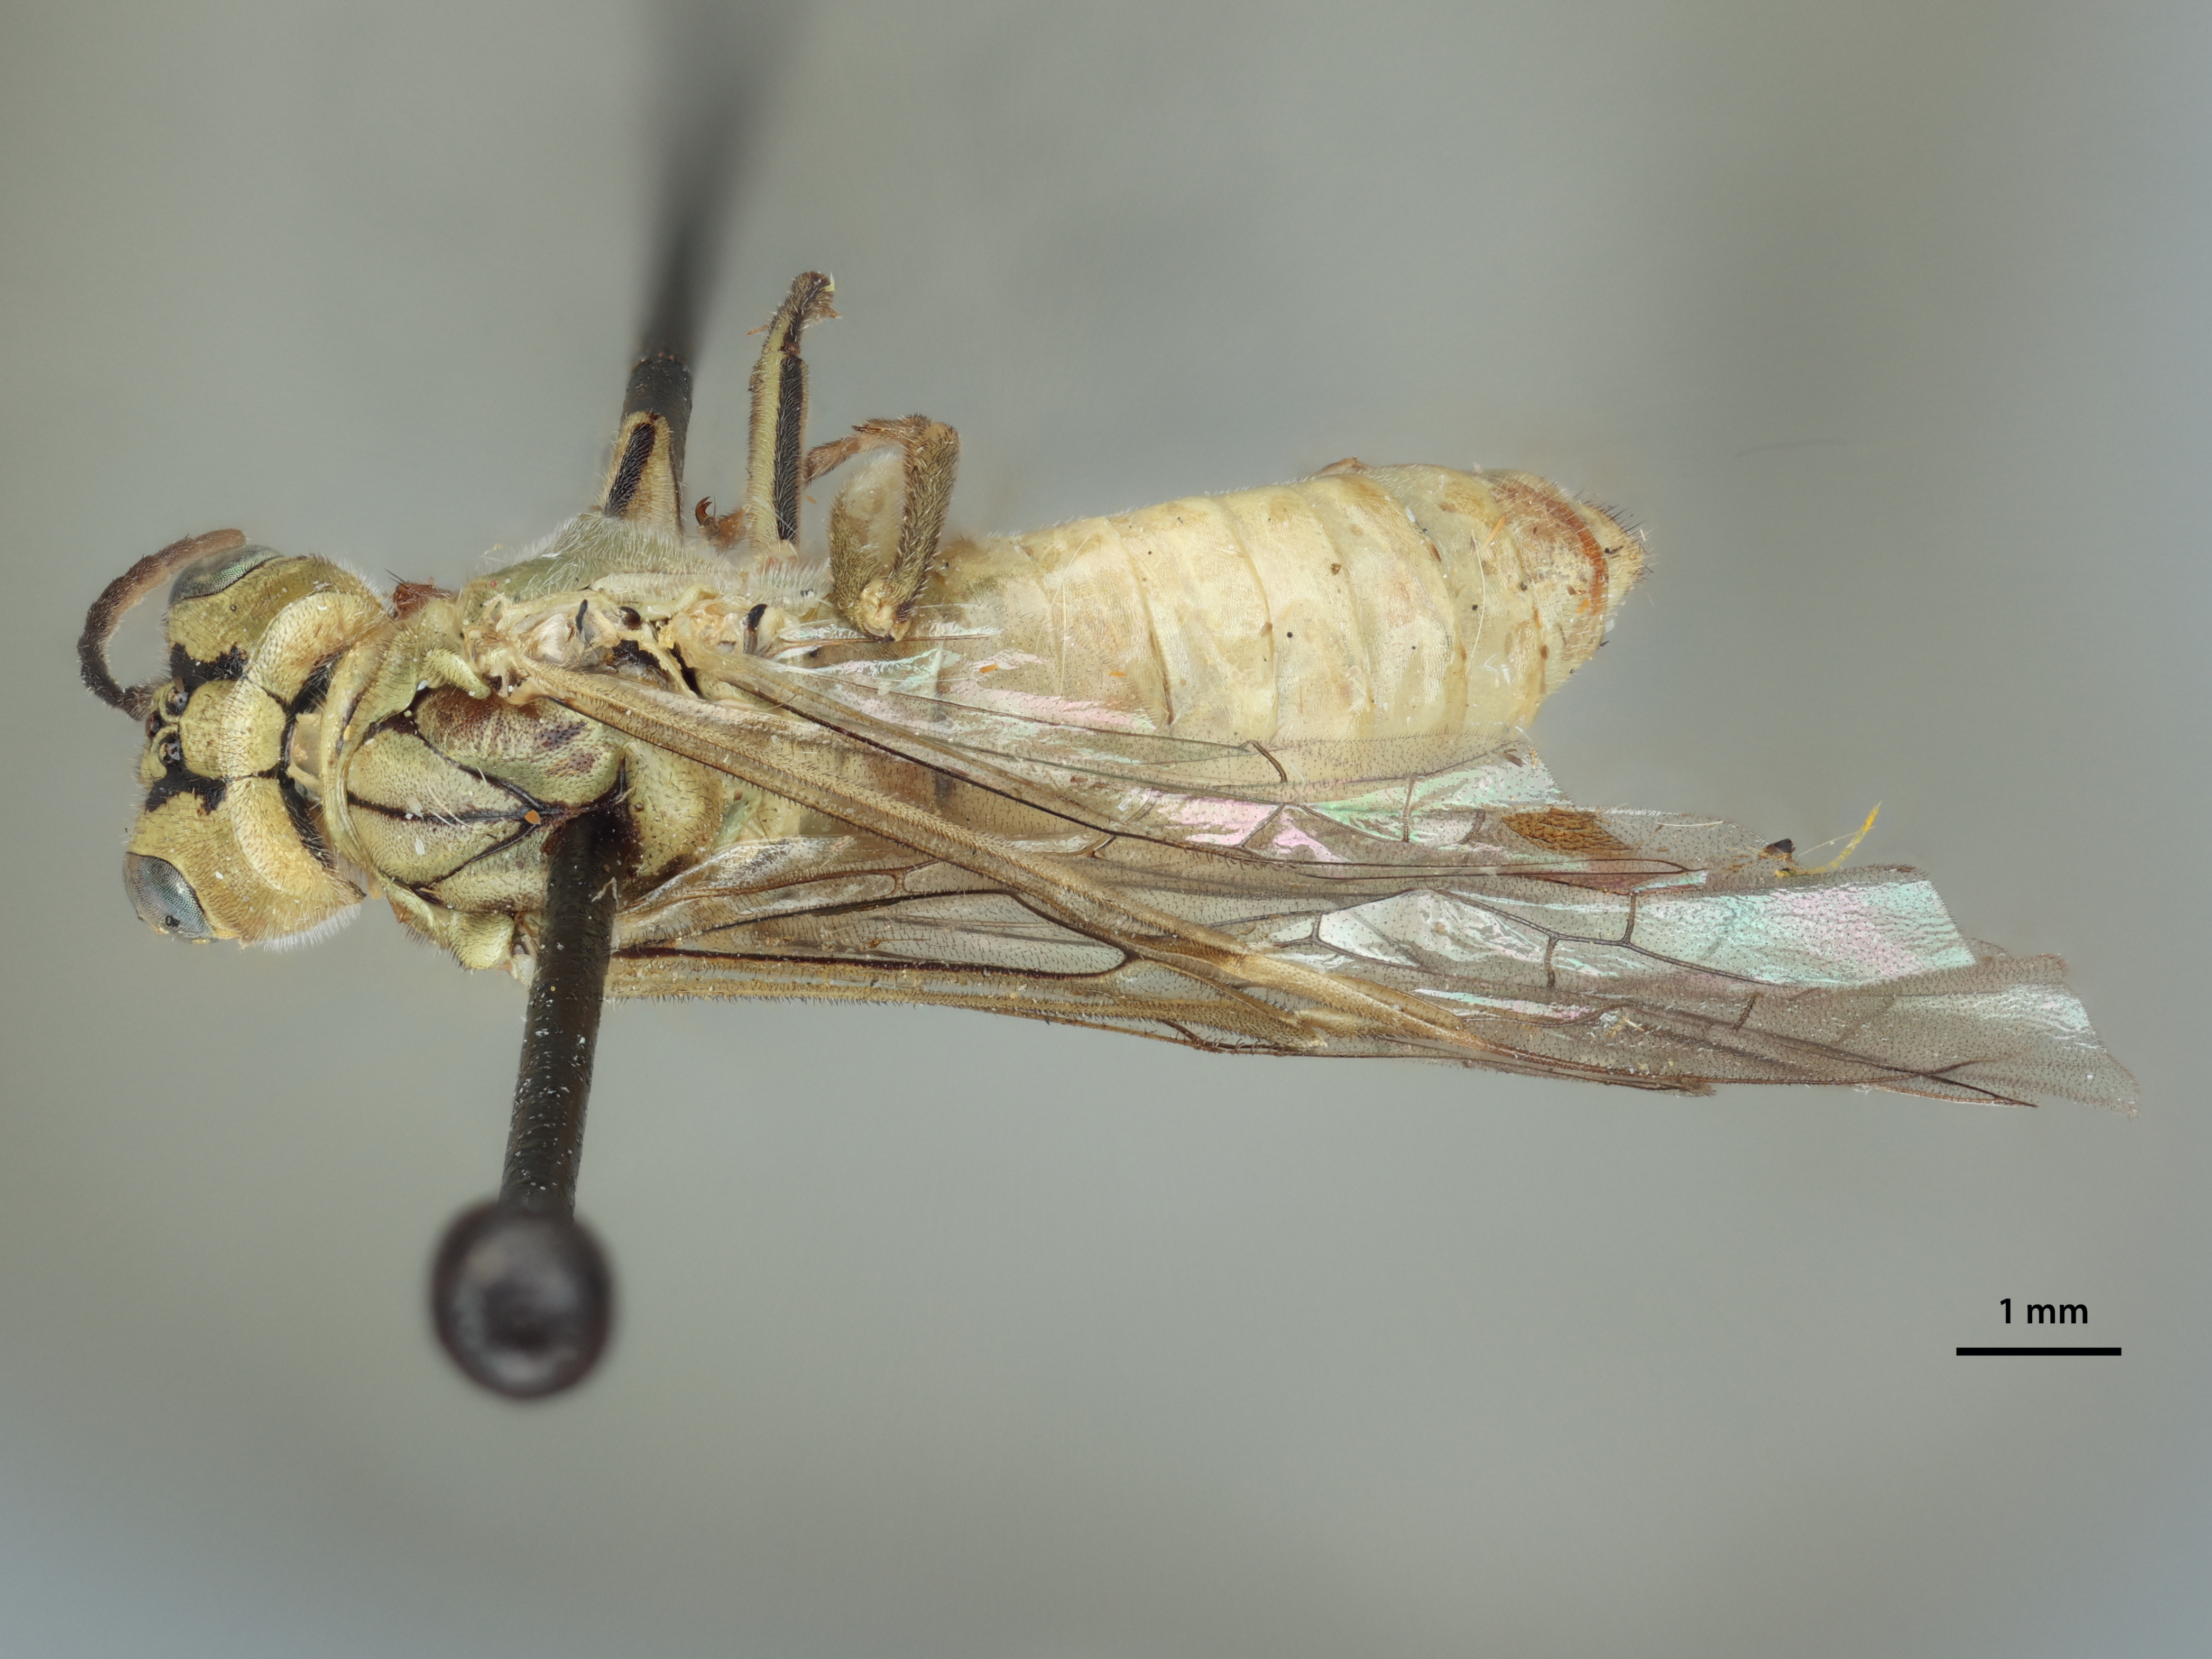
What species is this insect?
Tenthredo chlorogaster
